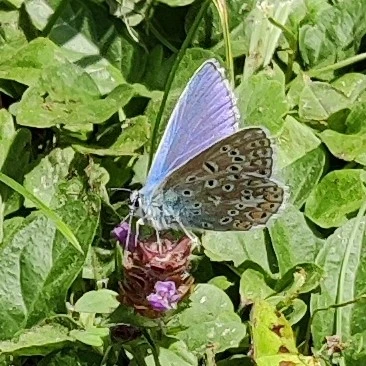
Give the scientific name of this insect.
Polyommatus icarus
